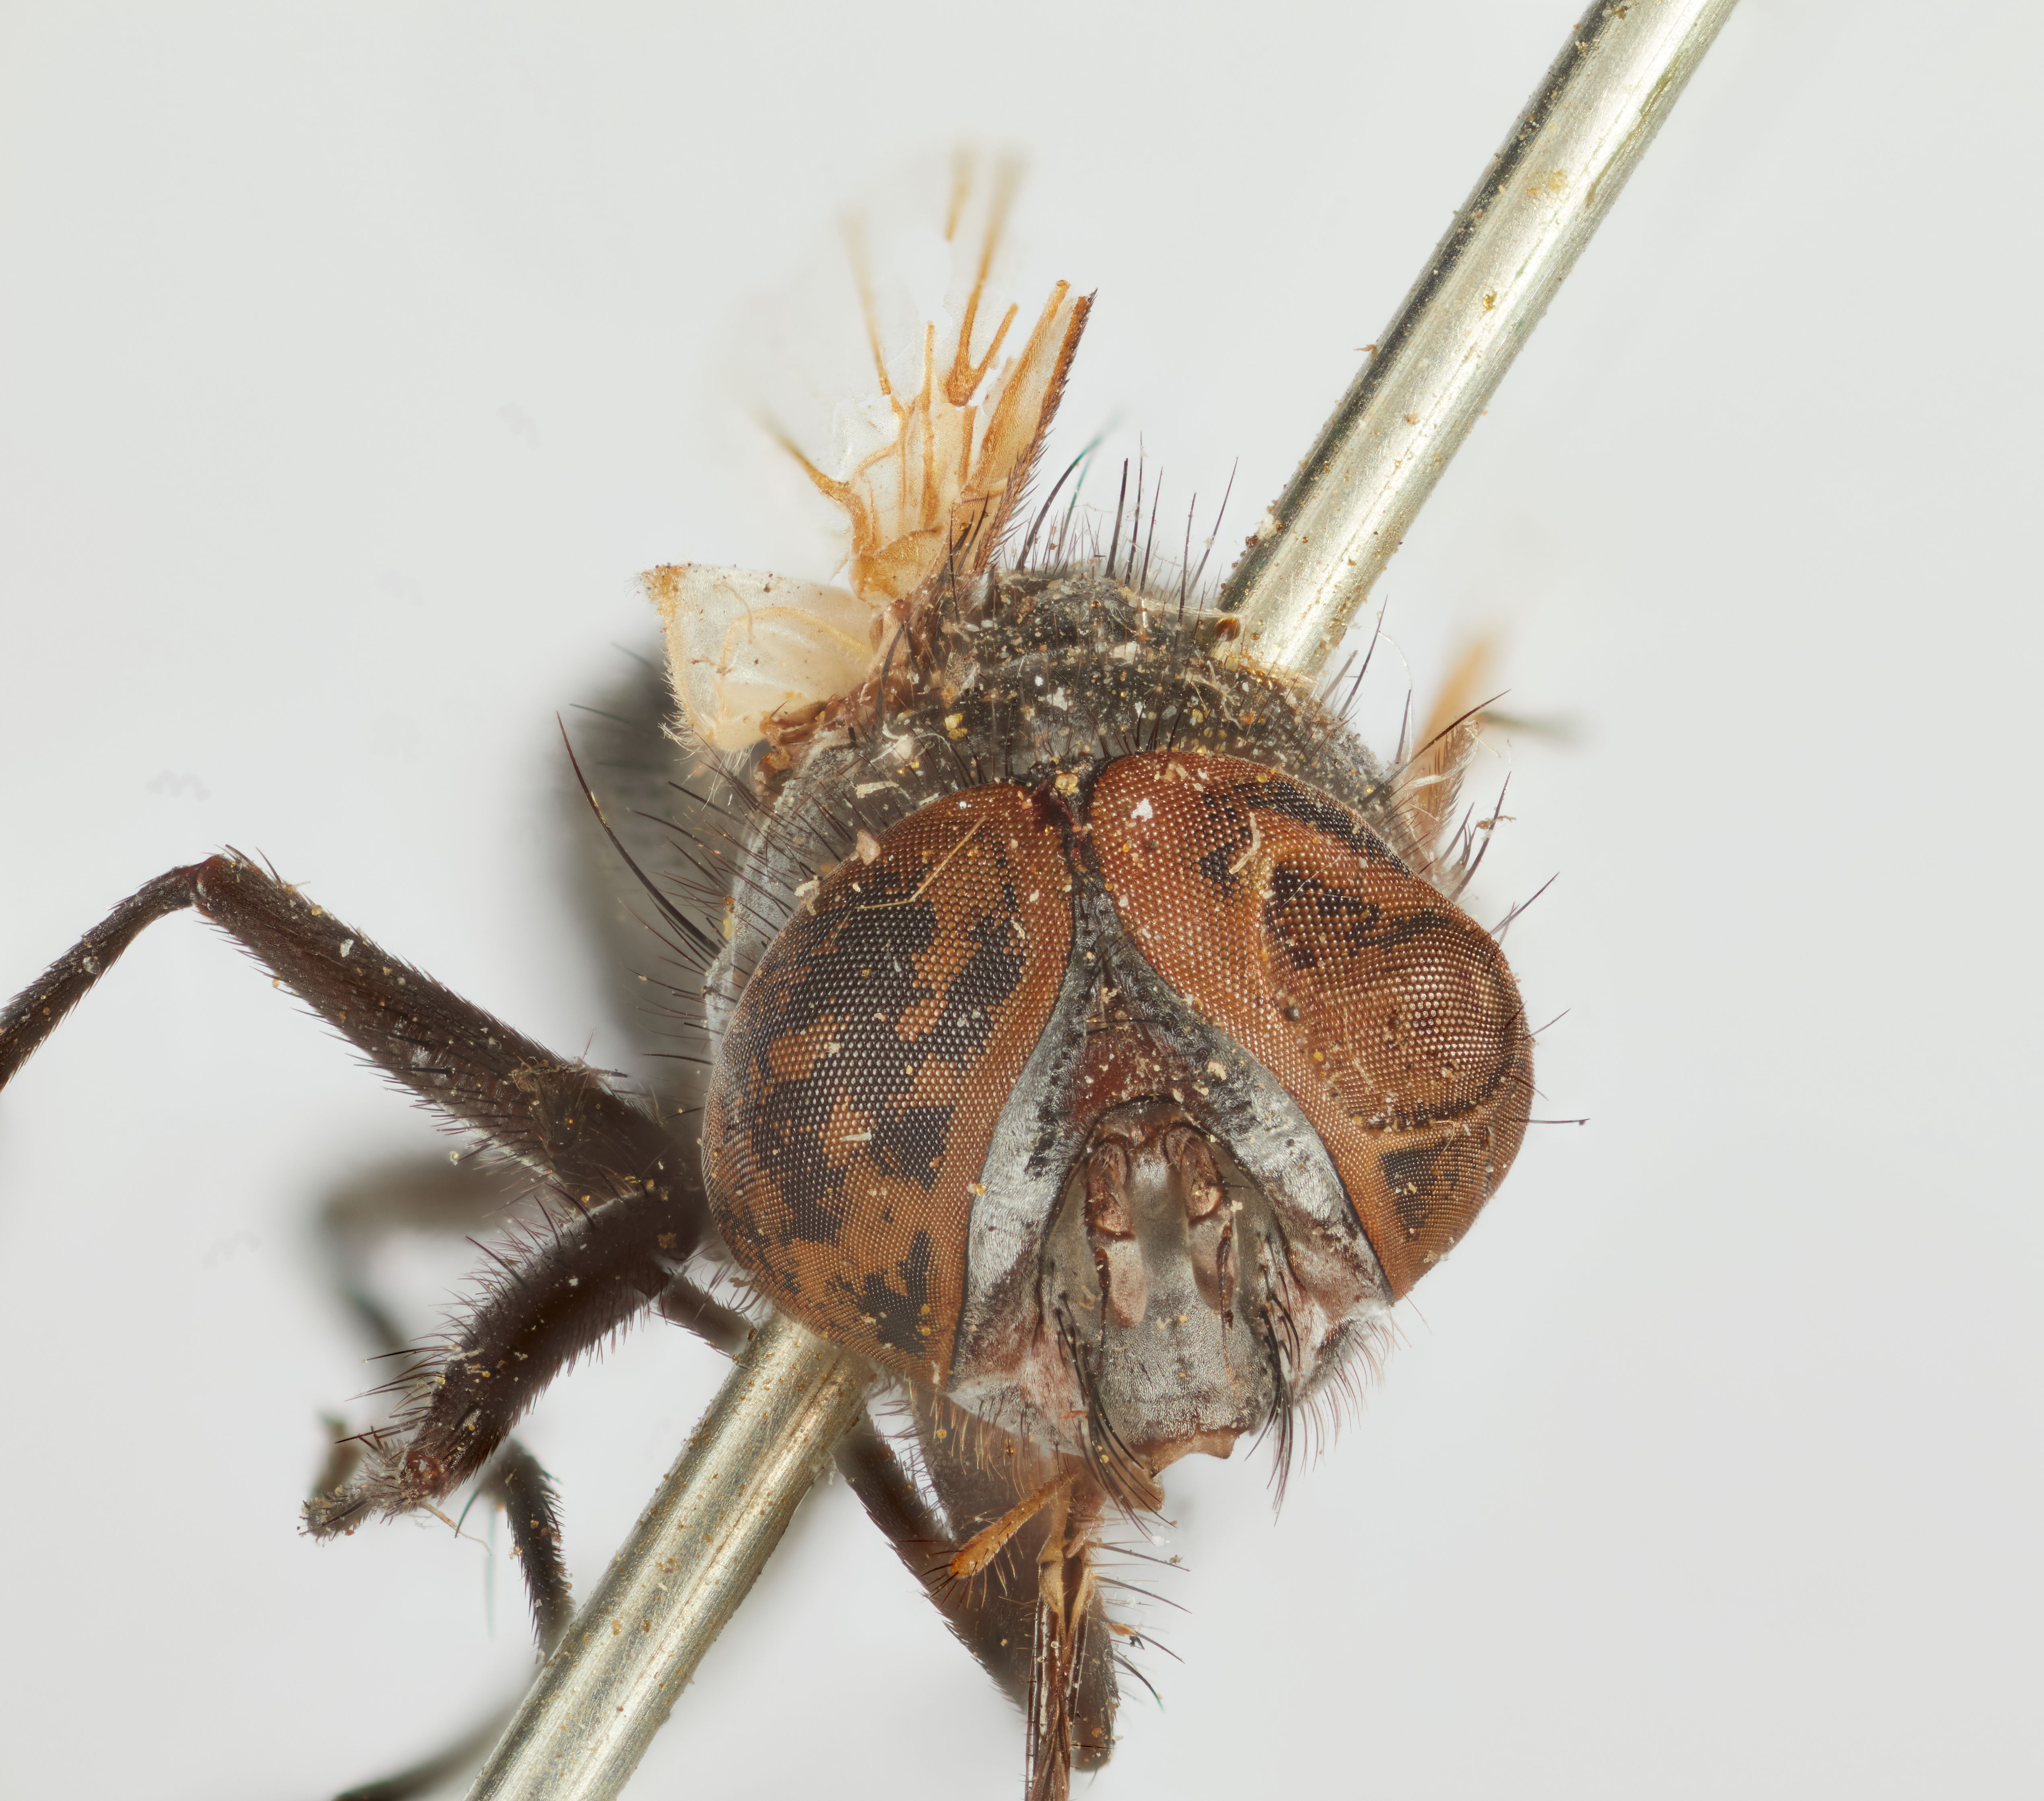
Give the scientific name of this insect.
Clytiomyia atrata
